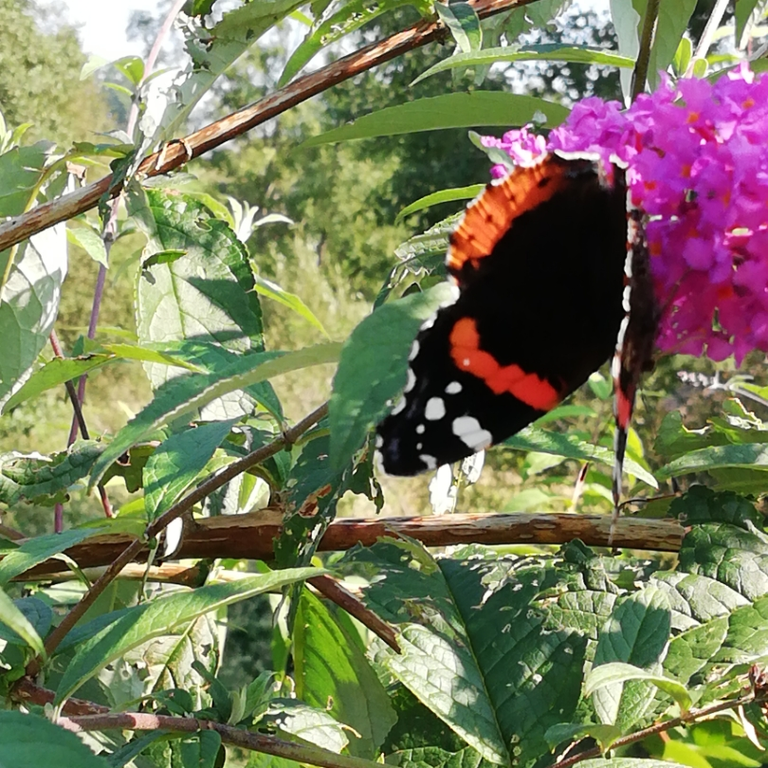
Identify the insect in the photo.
Vanessa atalanta
